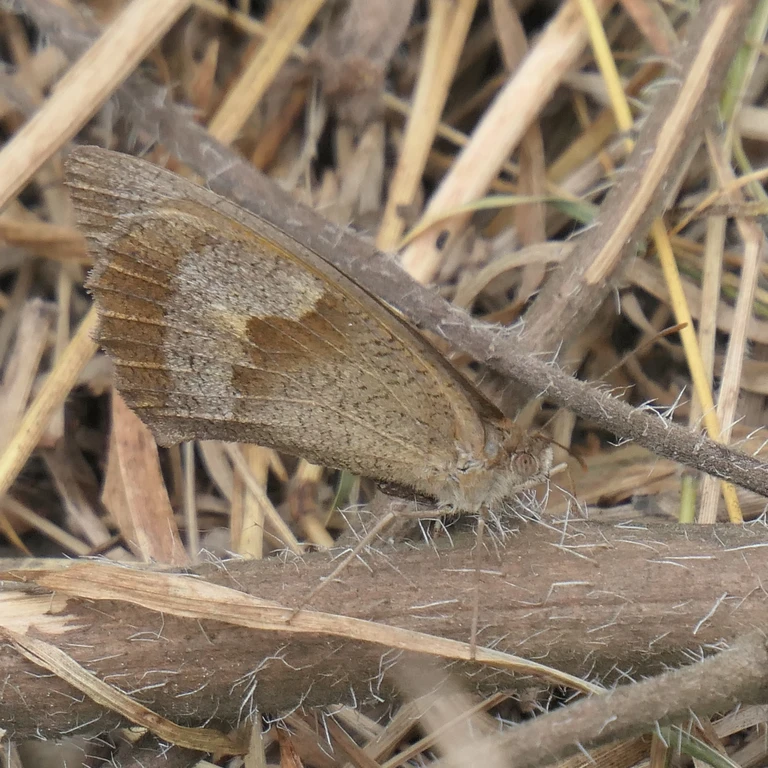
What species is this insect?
Maniola jurtina
